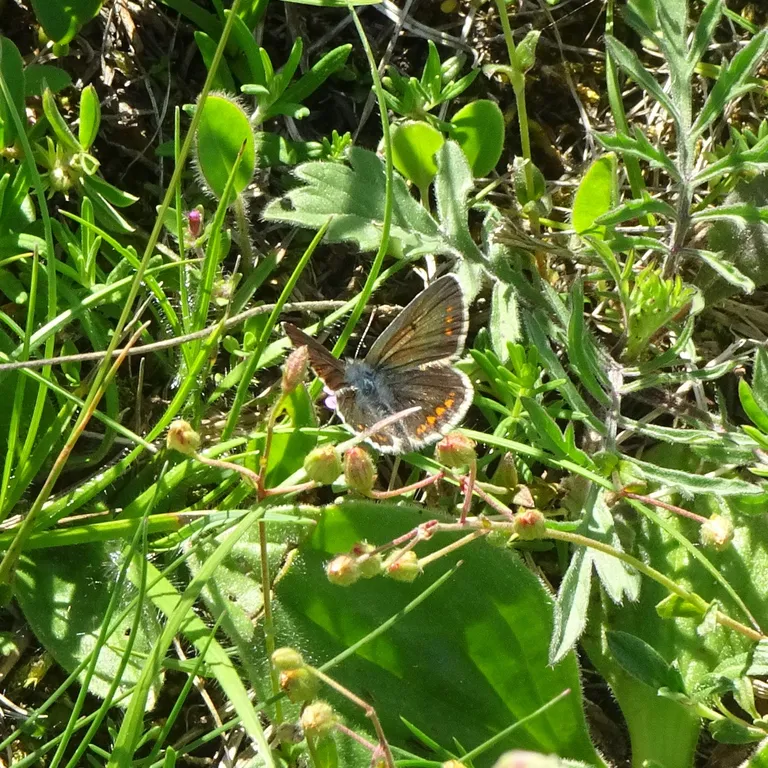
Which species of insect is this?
Aricia agestis/artaxerxes
